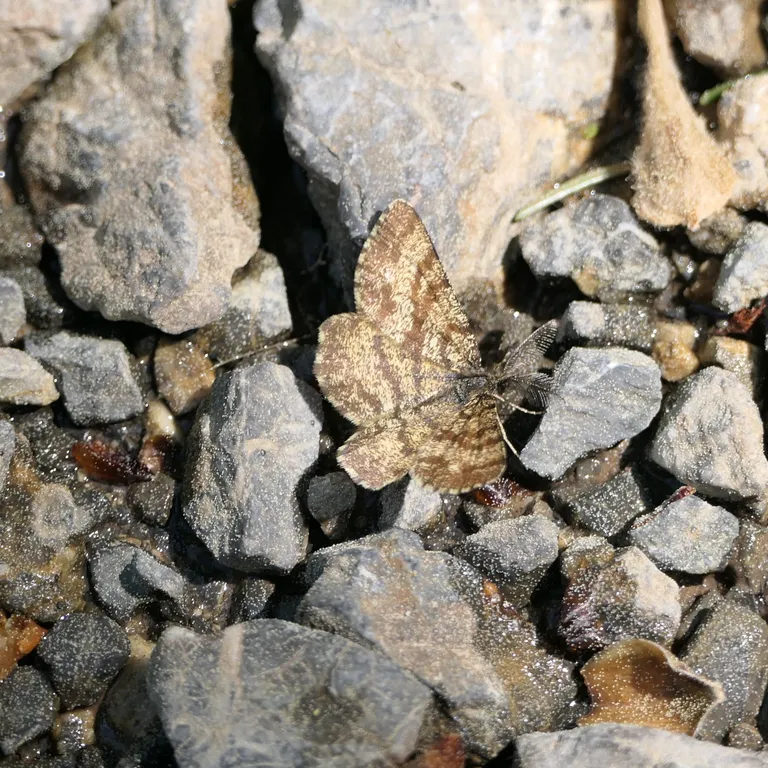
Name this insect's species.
Ematurga atomaria
